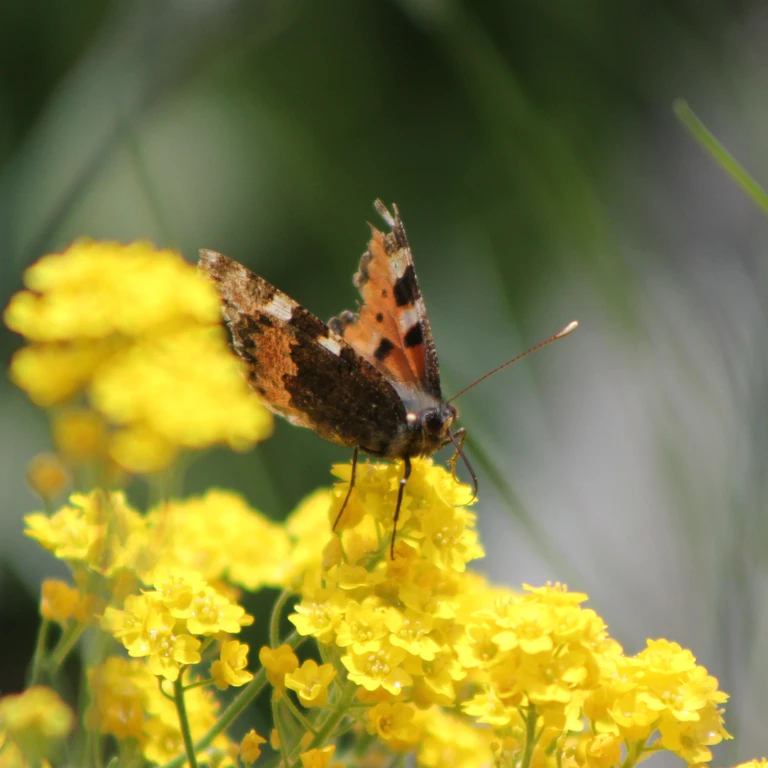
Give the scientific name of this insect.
Aglais urticae
